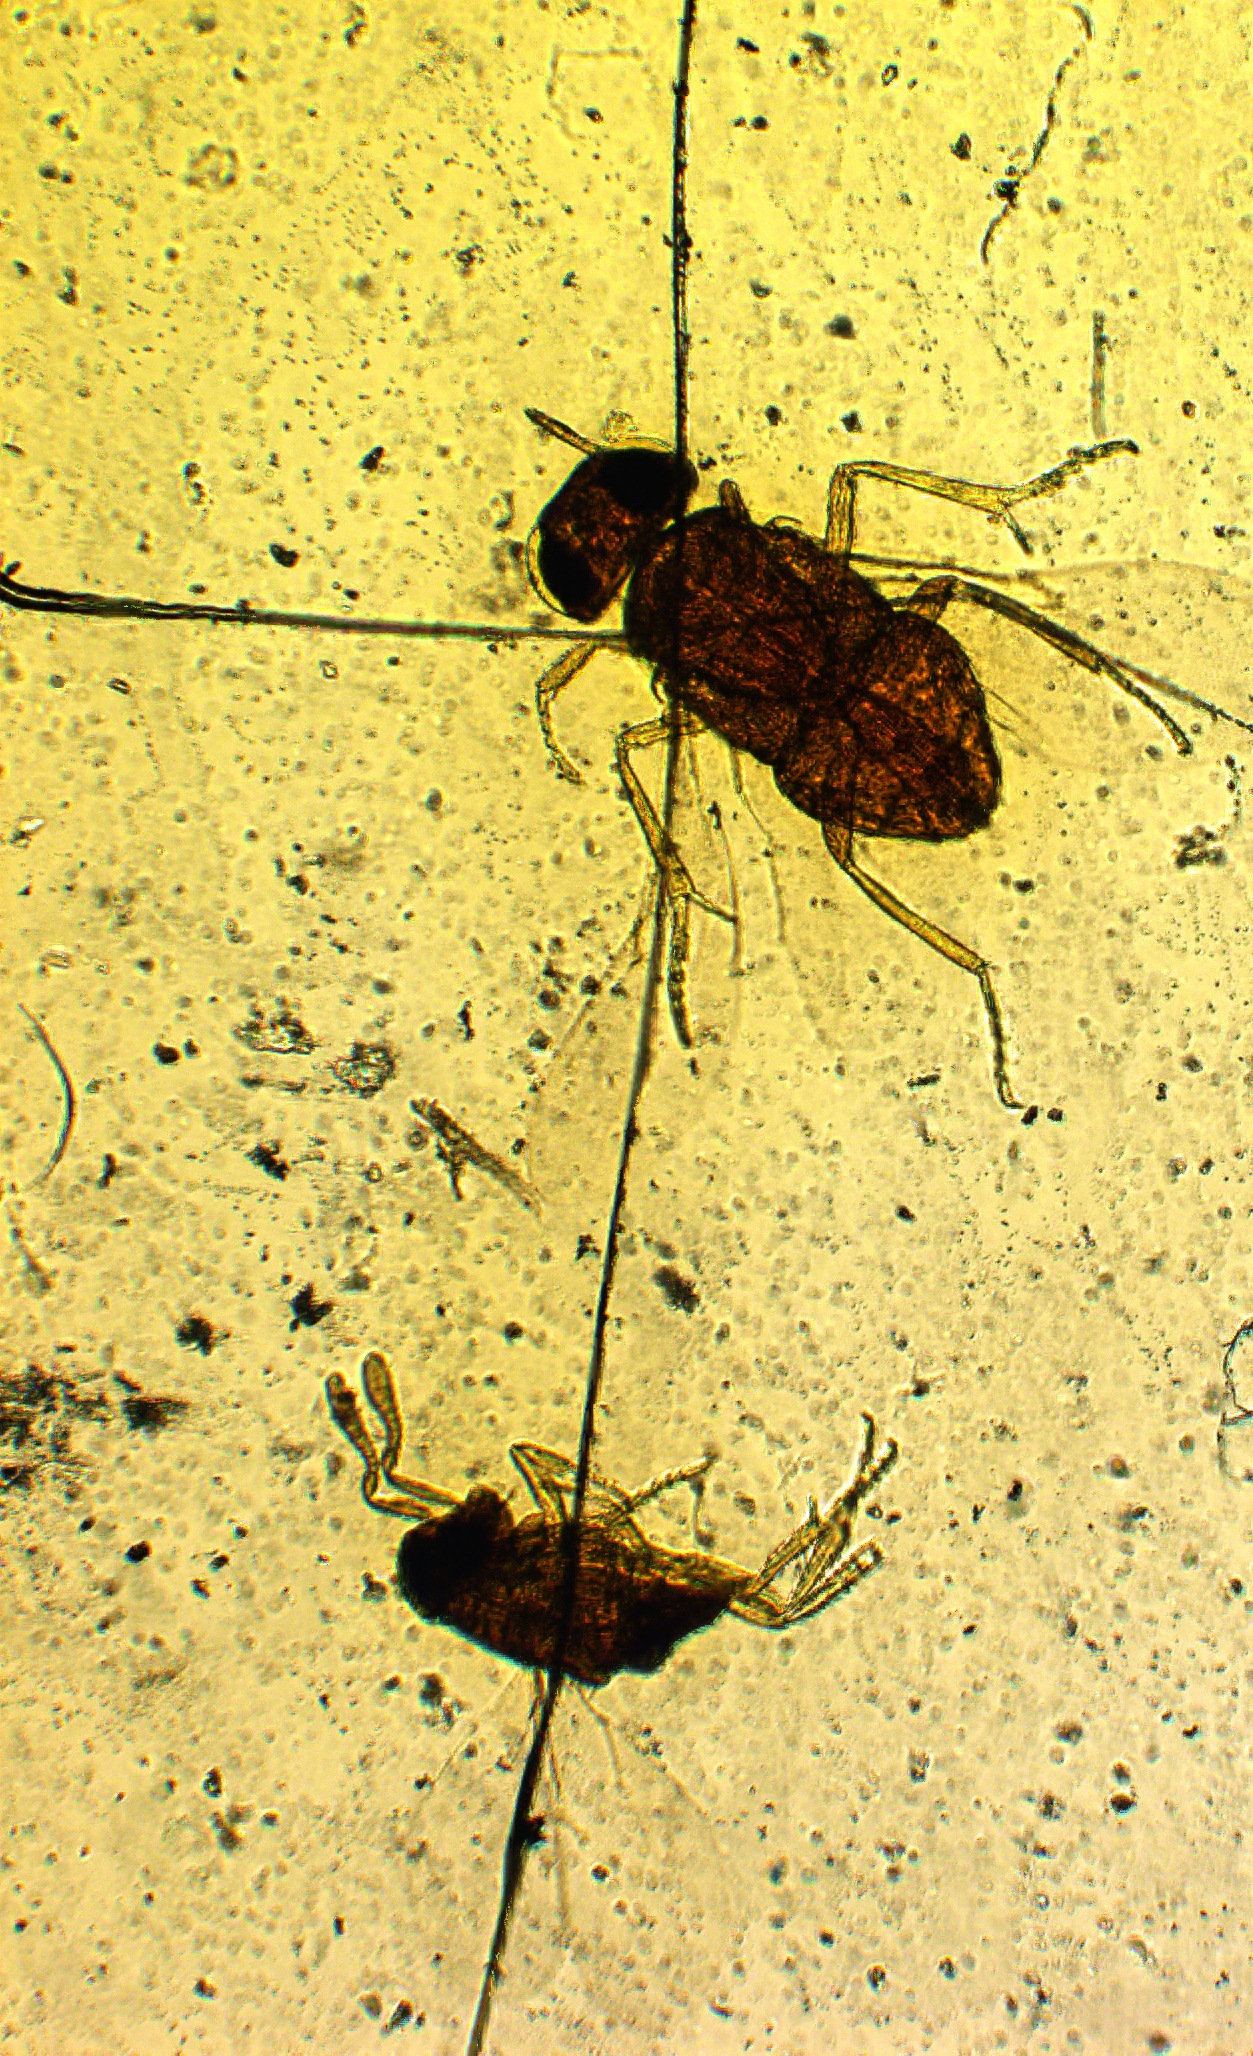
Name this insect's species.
Metaphycus psyllidis
